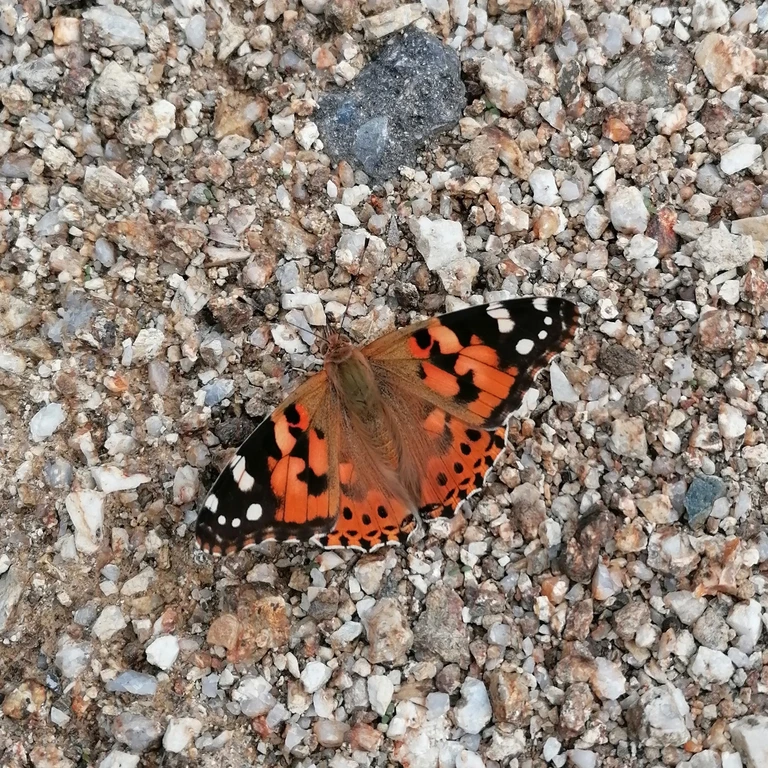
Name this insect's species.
Vanessa cardui
